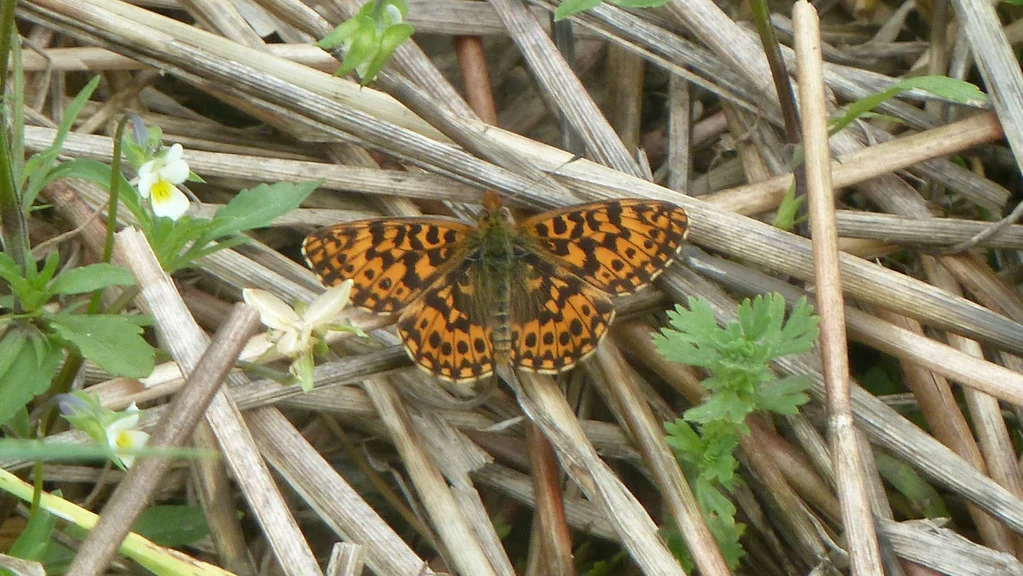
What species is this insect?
Boloria dia
